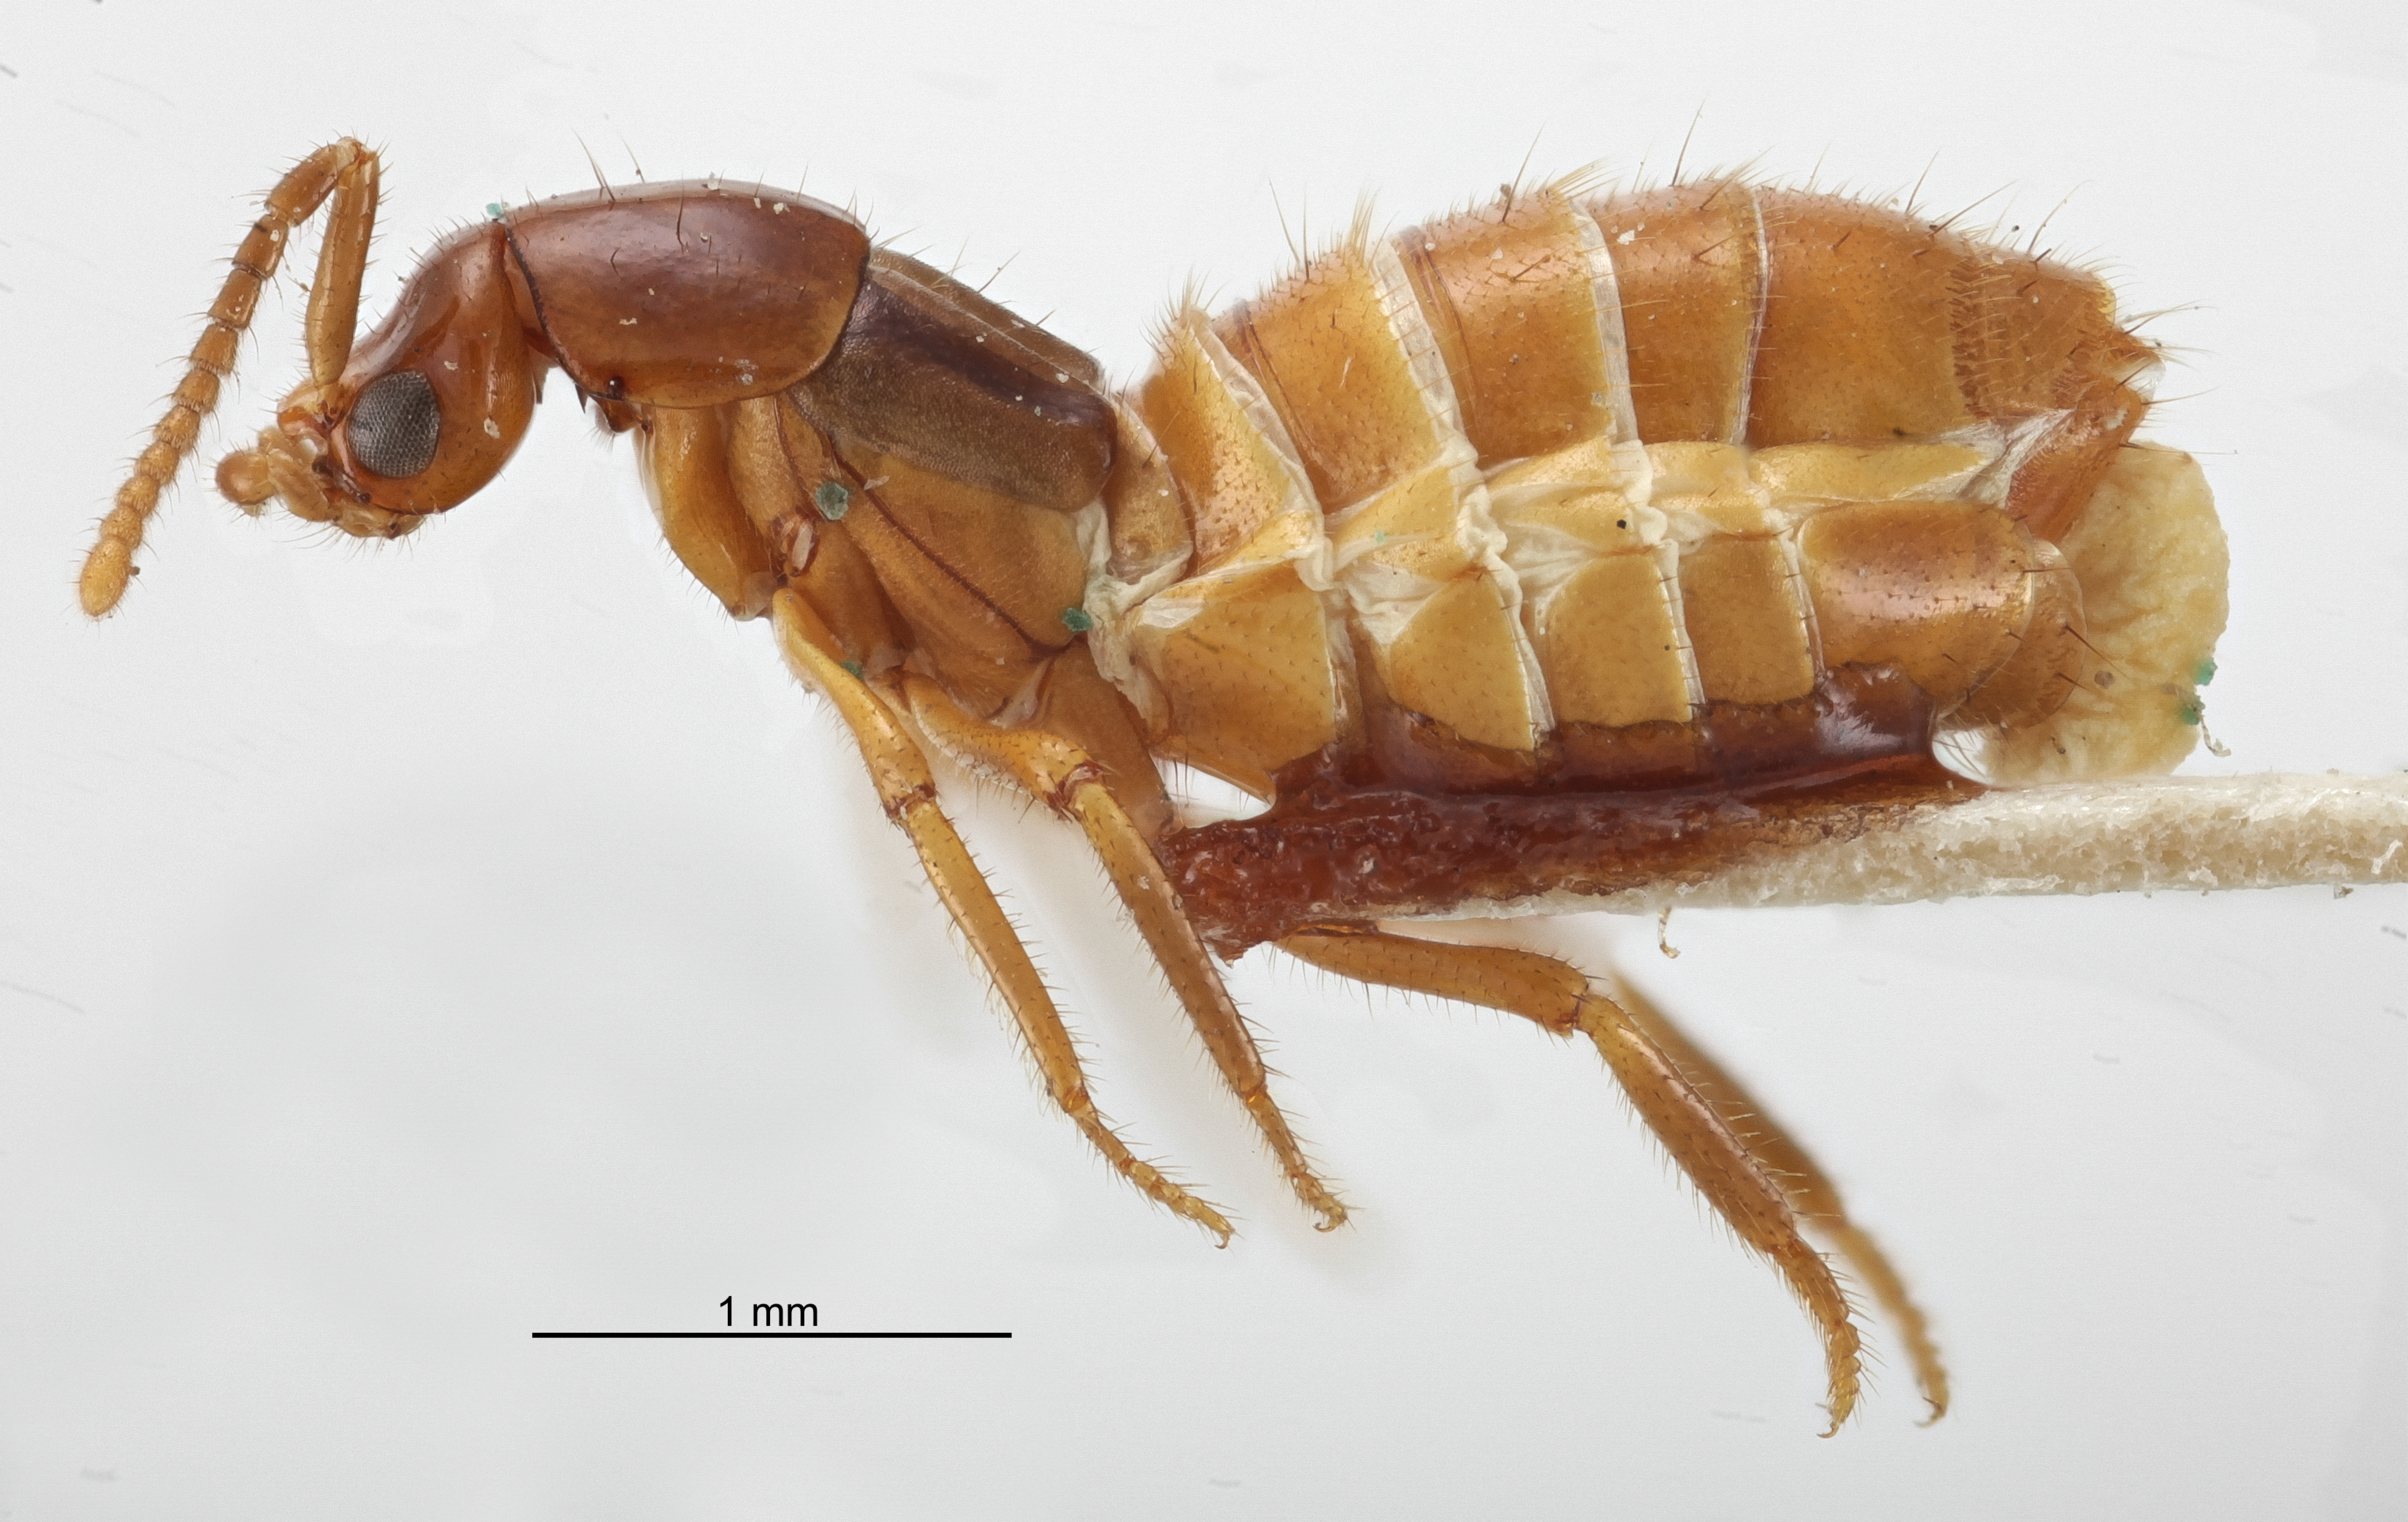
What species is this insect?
Termitosomus costaricensis
